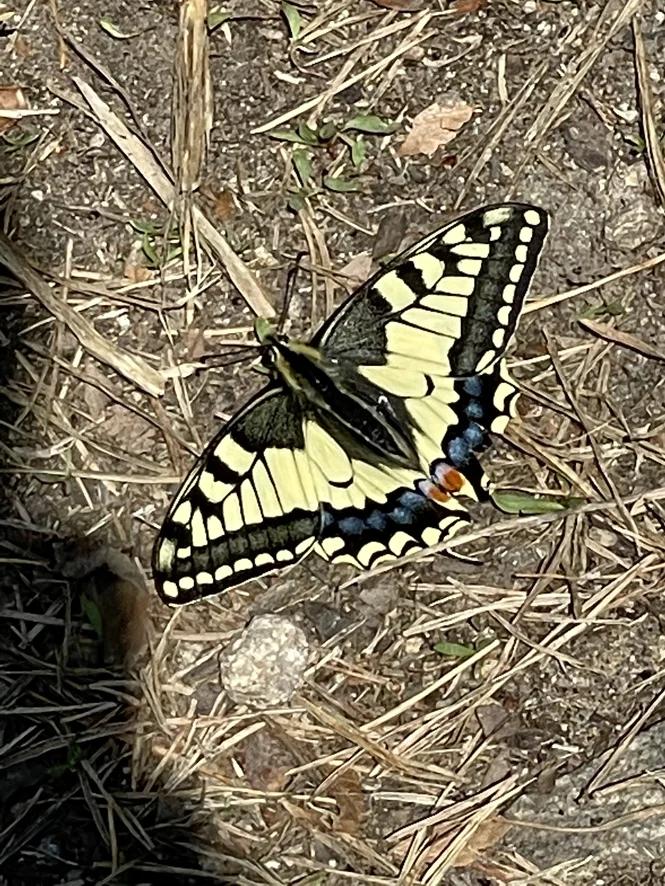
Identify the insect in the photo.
Papilio machaon
